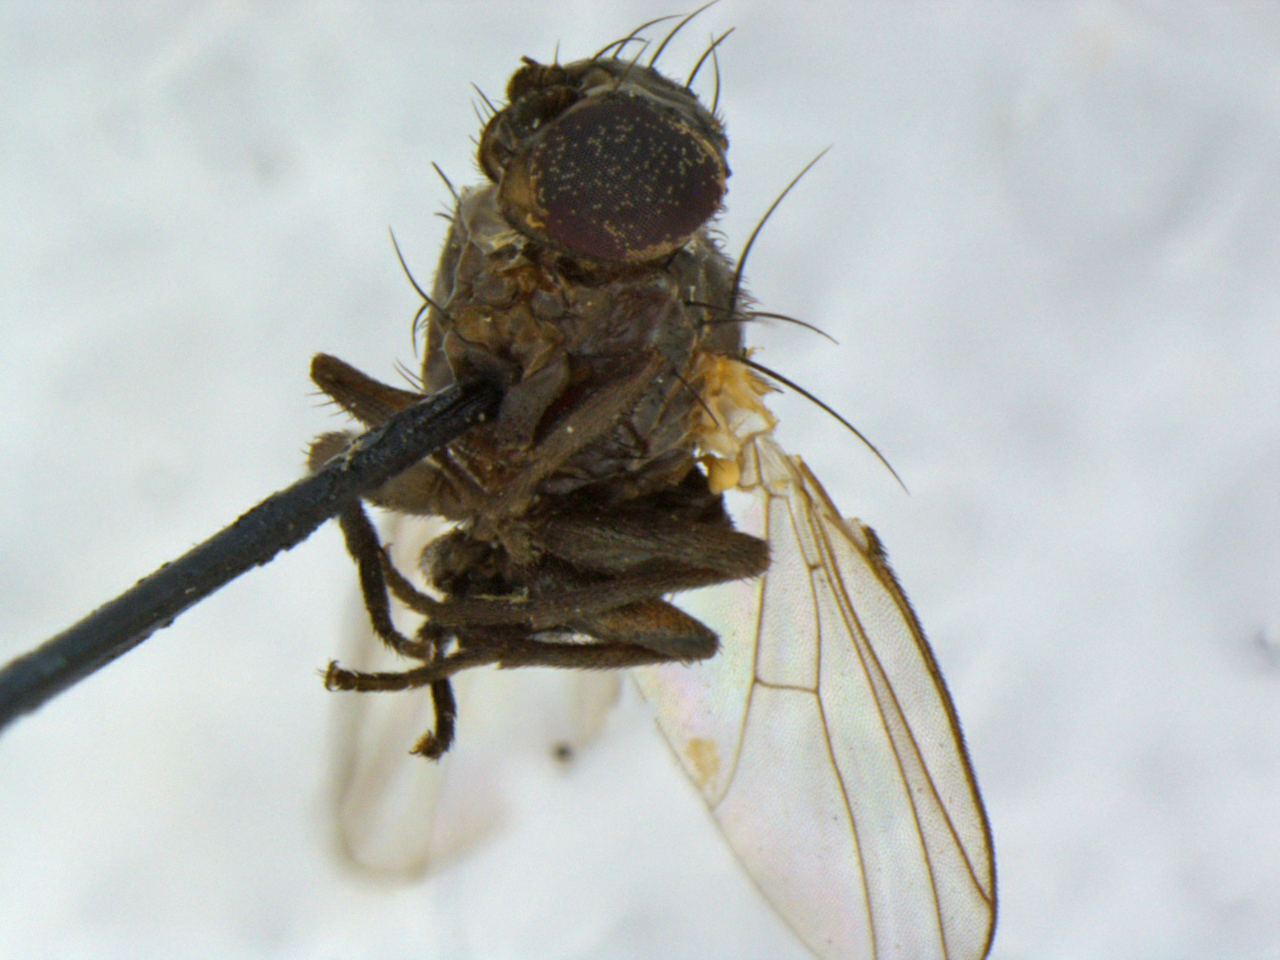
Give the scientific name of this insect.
Agromyza schmidti
